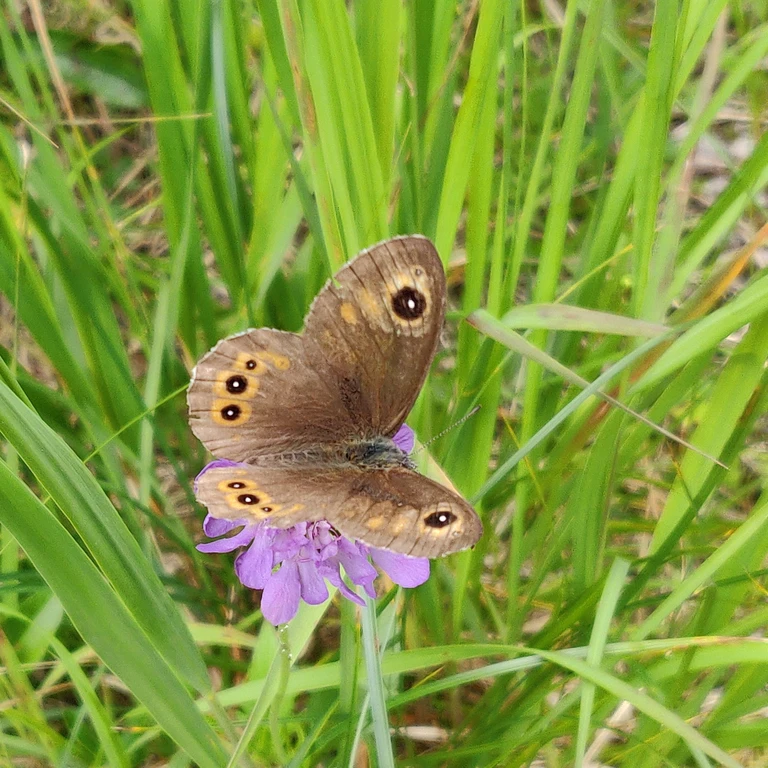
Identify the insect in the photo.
Lasiommata maera (also Pararge maera)
